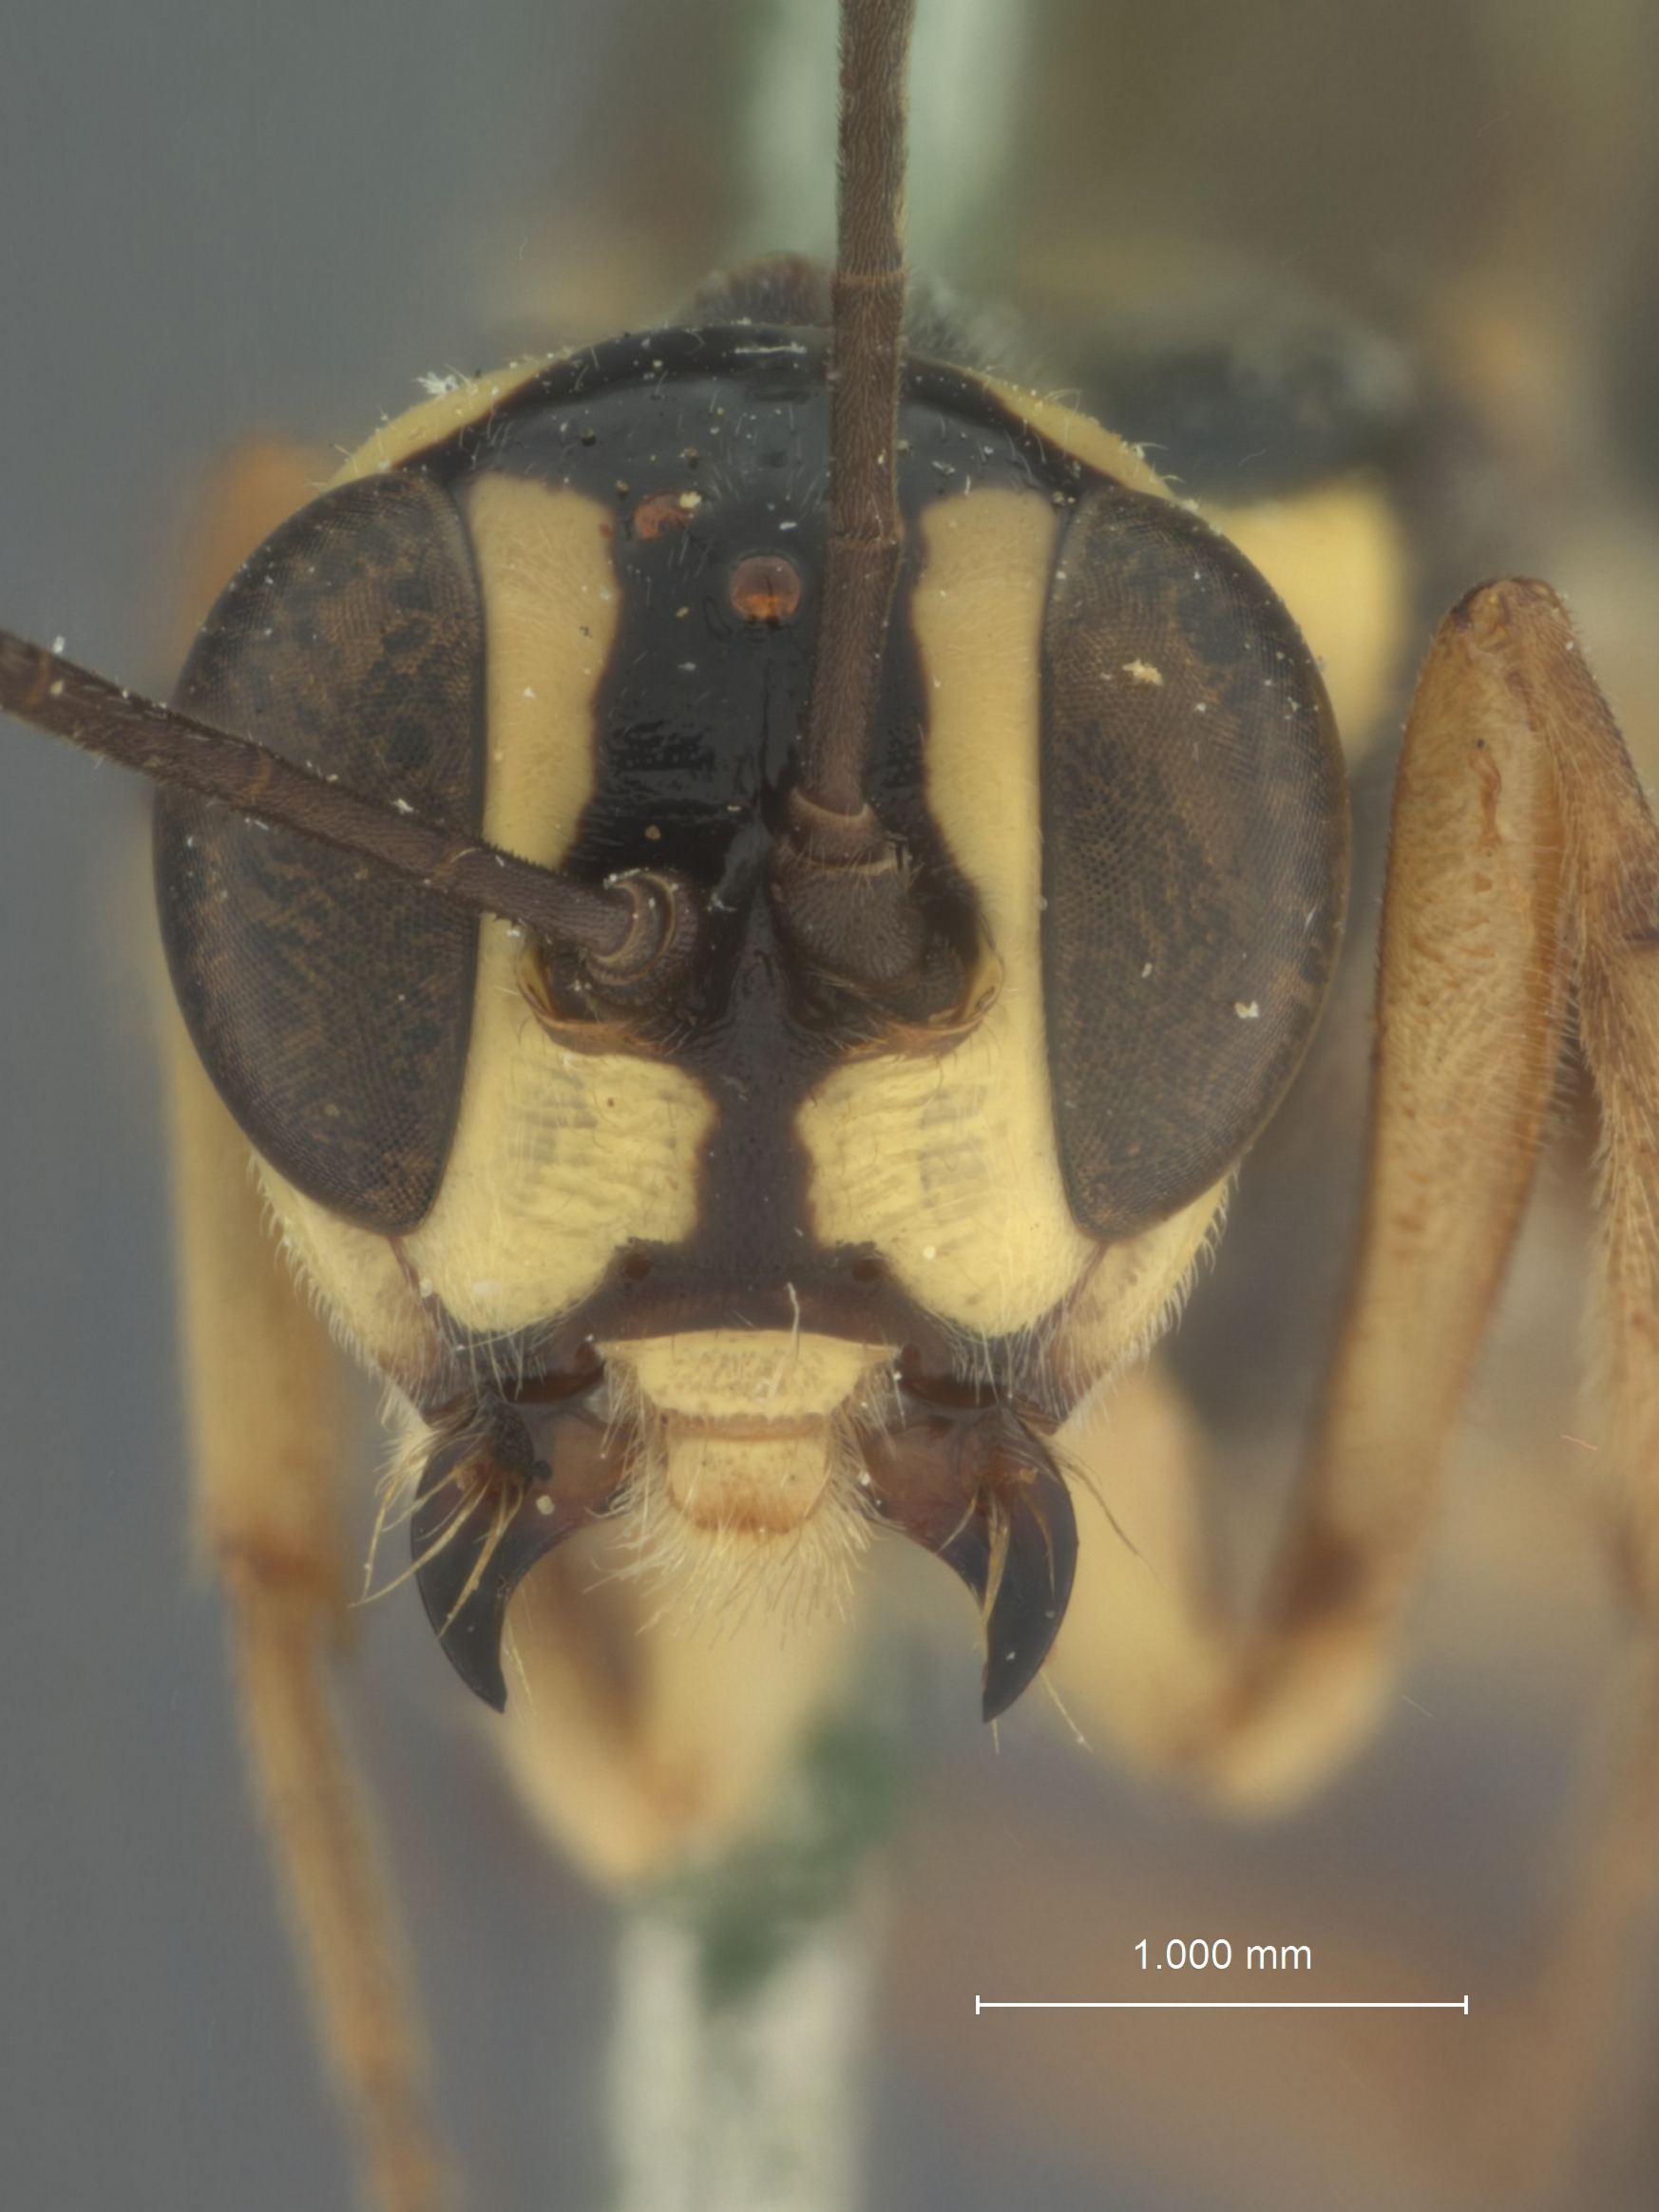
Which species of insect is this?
Xorides exquisitus
